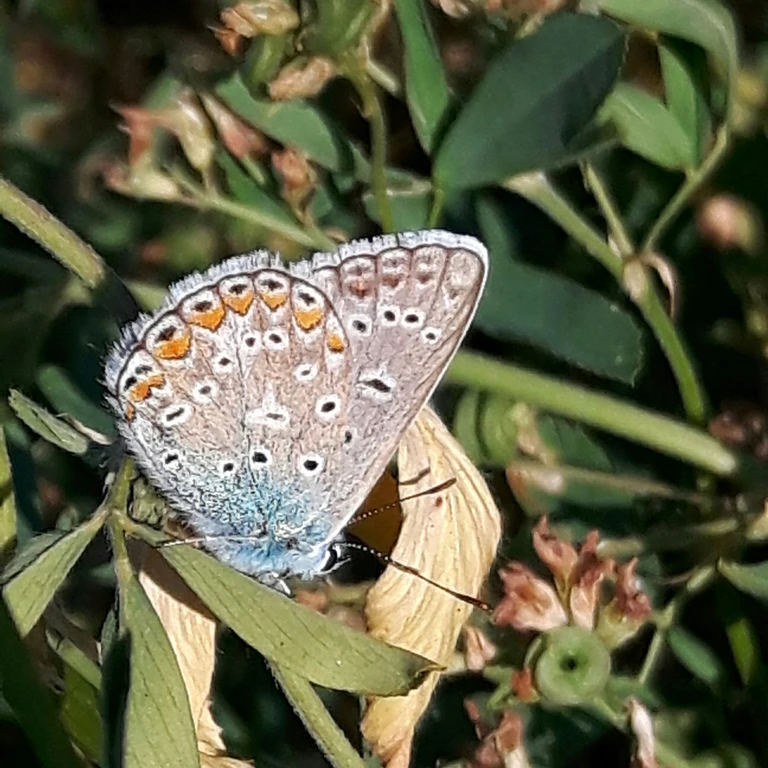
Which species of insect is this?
Polyommatus icarus
